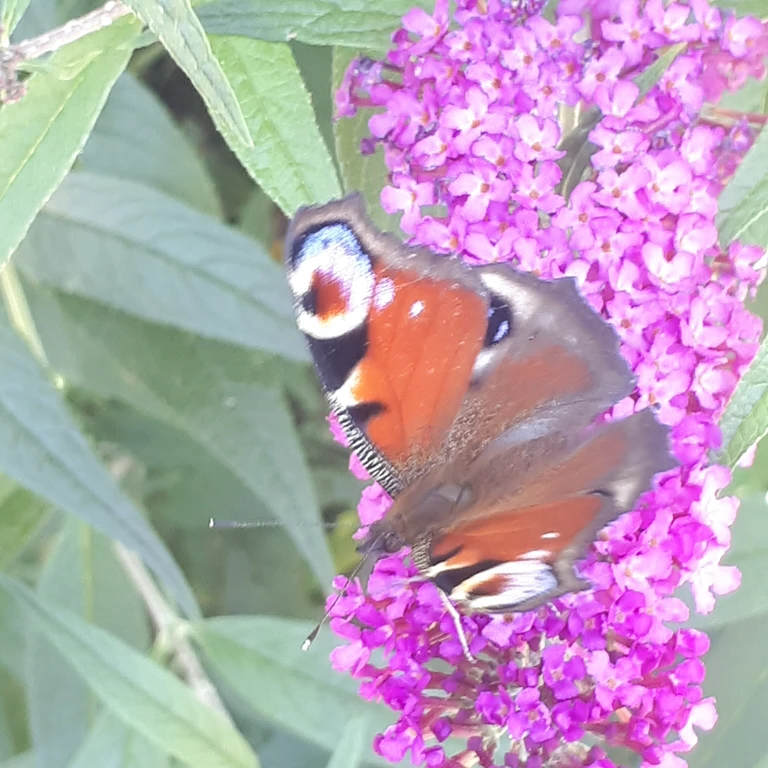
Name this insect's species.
Aglais io
